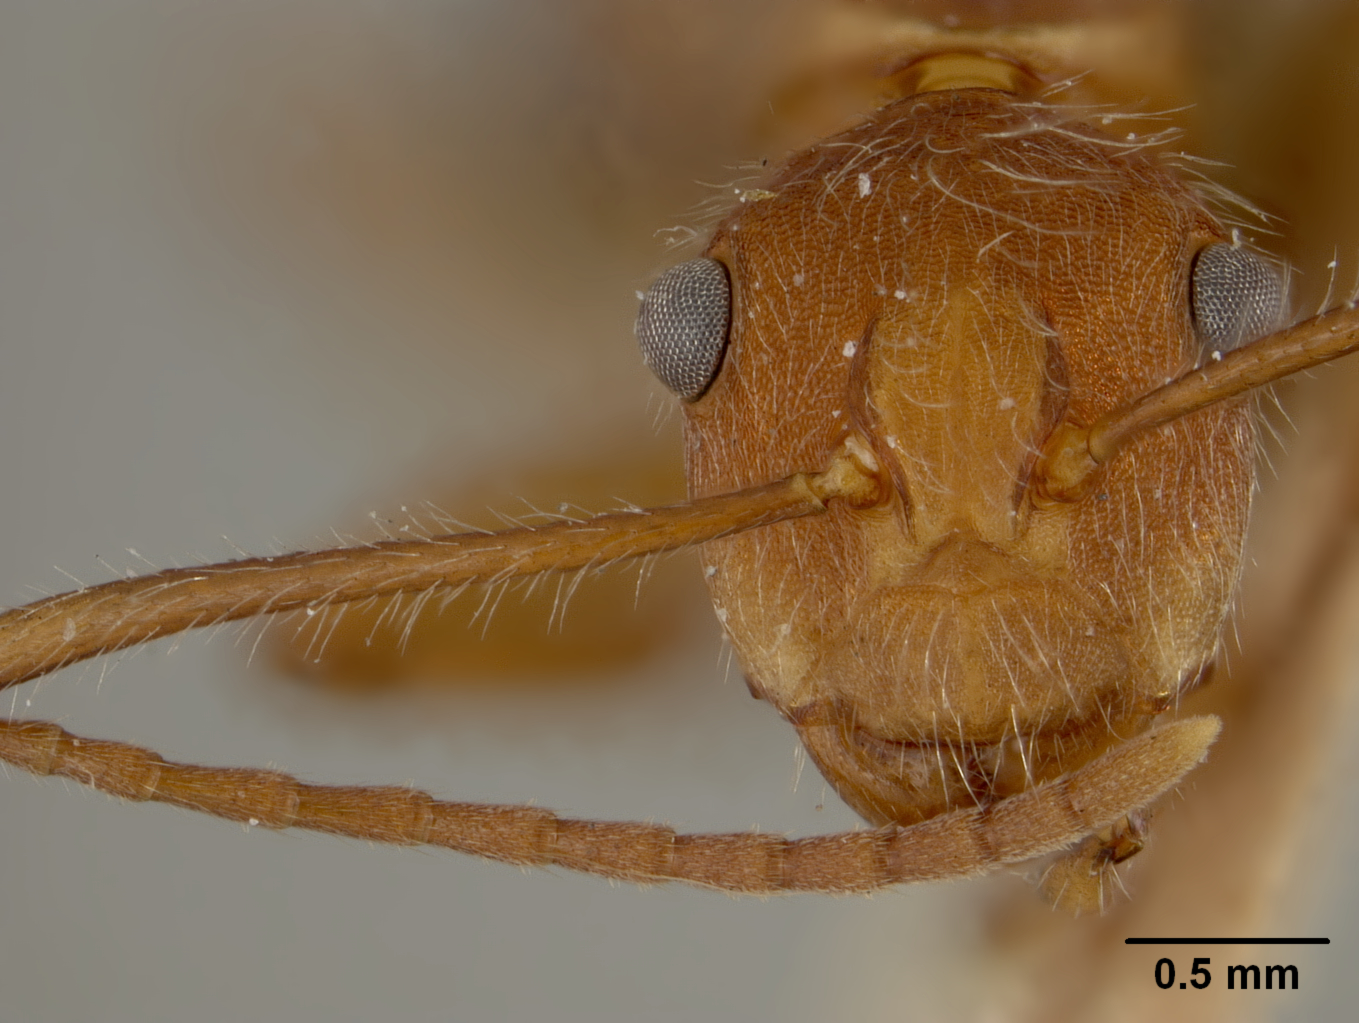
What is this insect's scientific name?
Dendromyrmex fabricii
